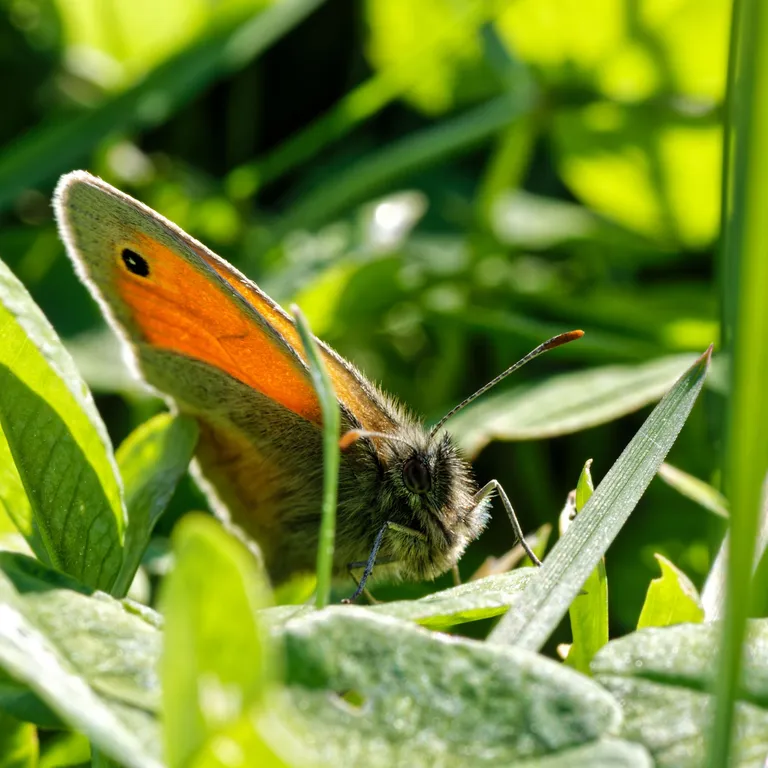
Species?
Coenonympha pamphilus
